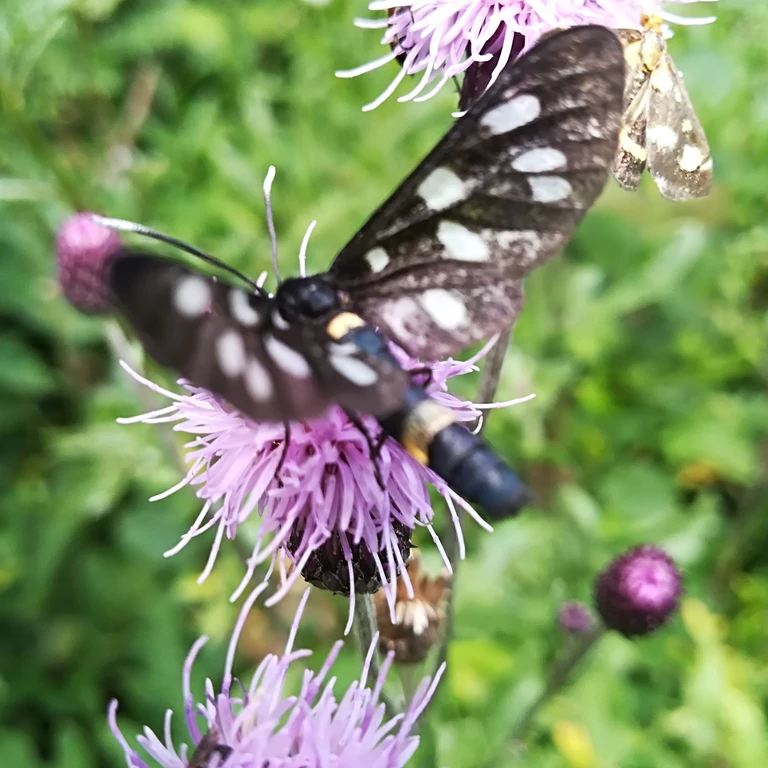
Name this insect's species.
Amata phegea
